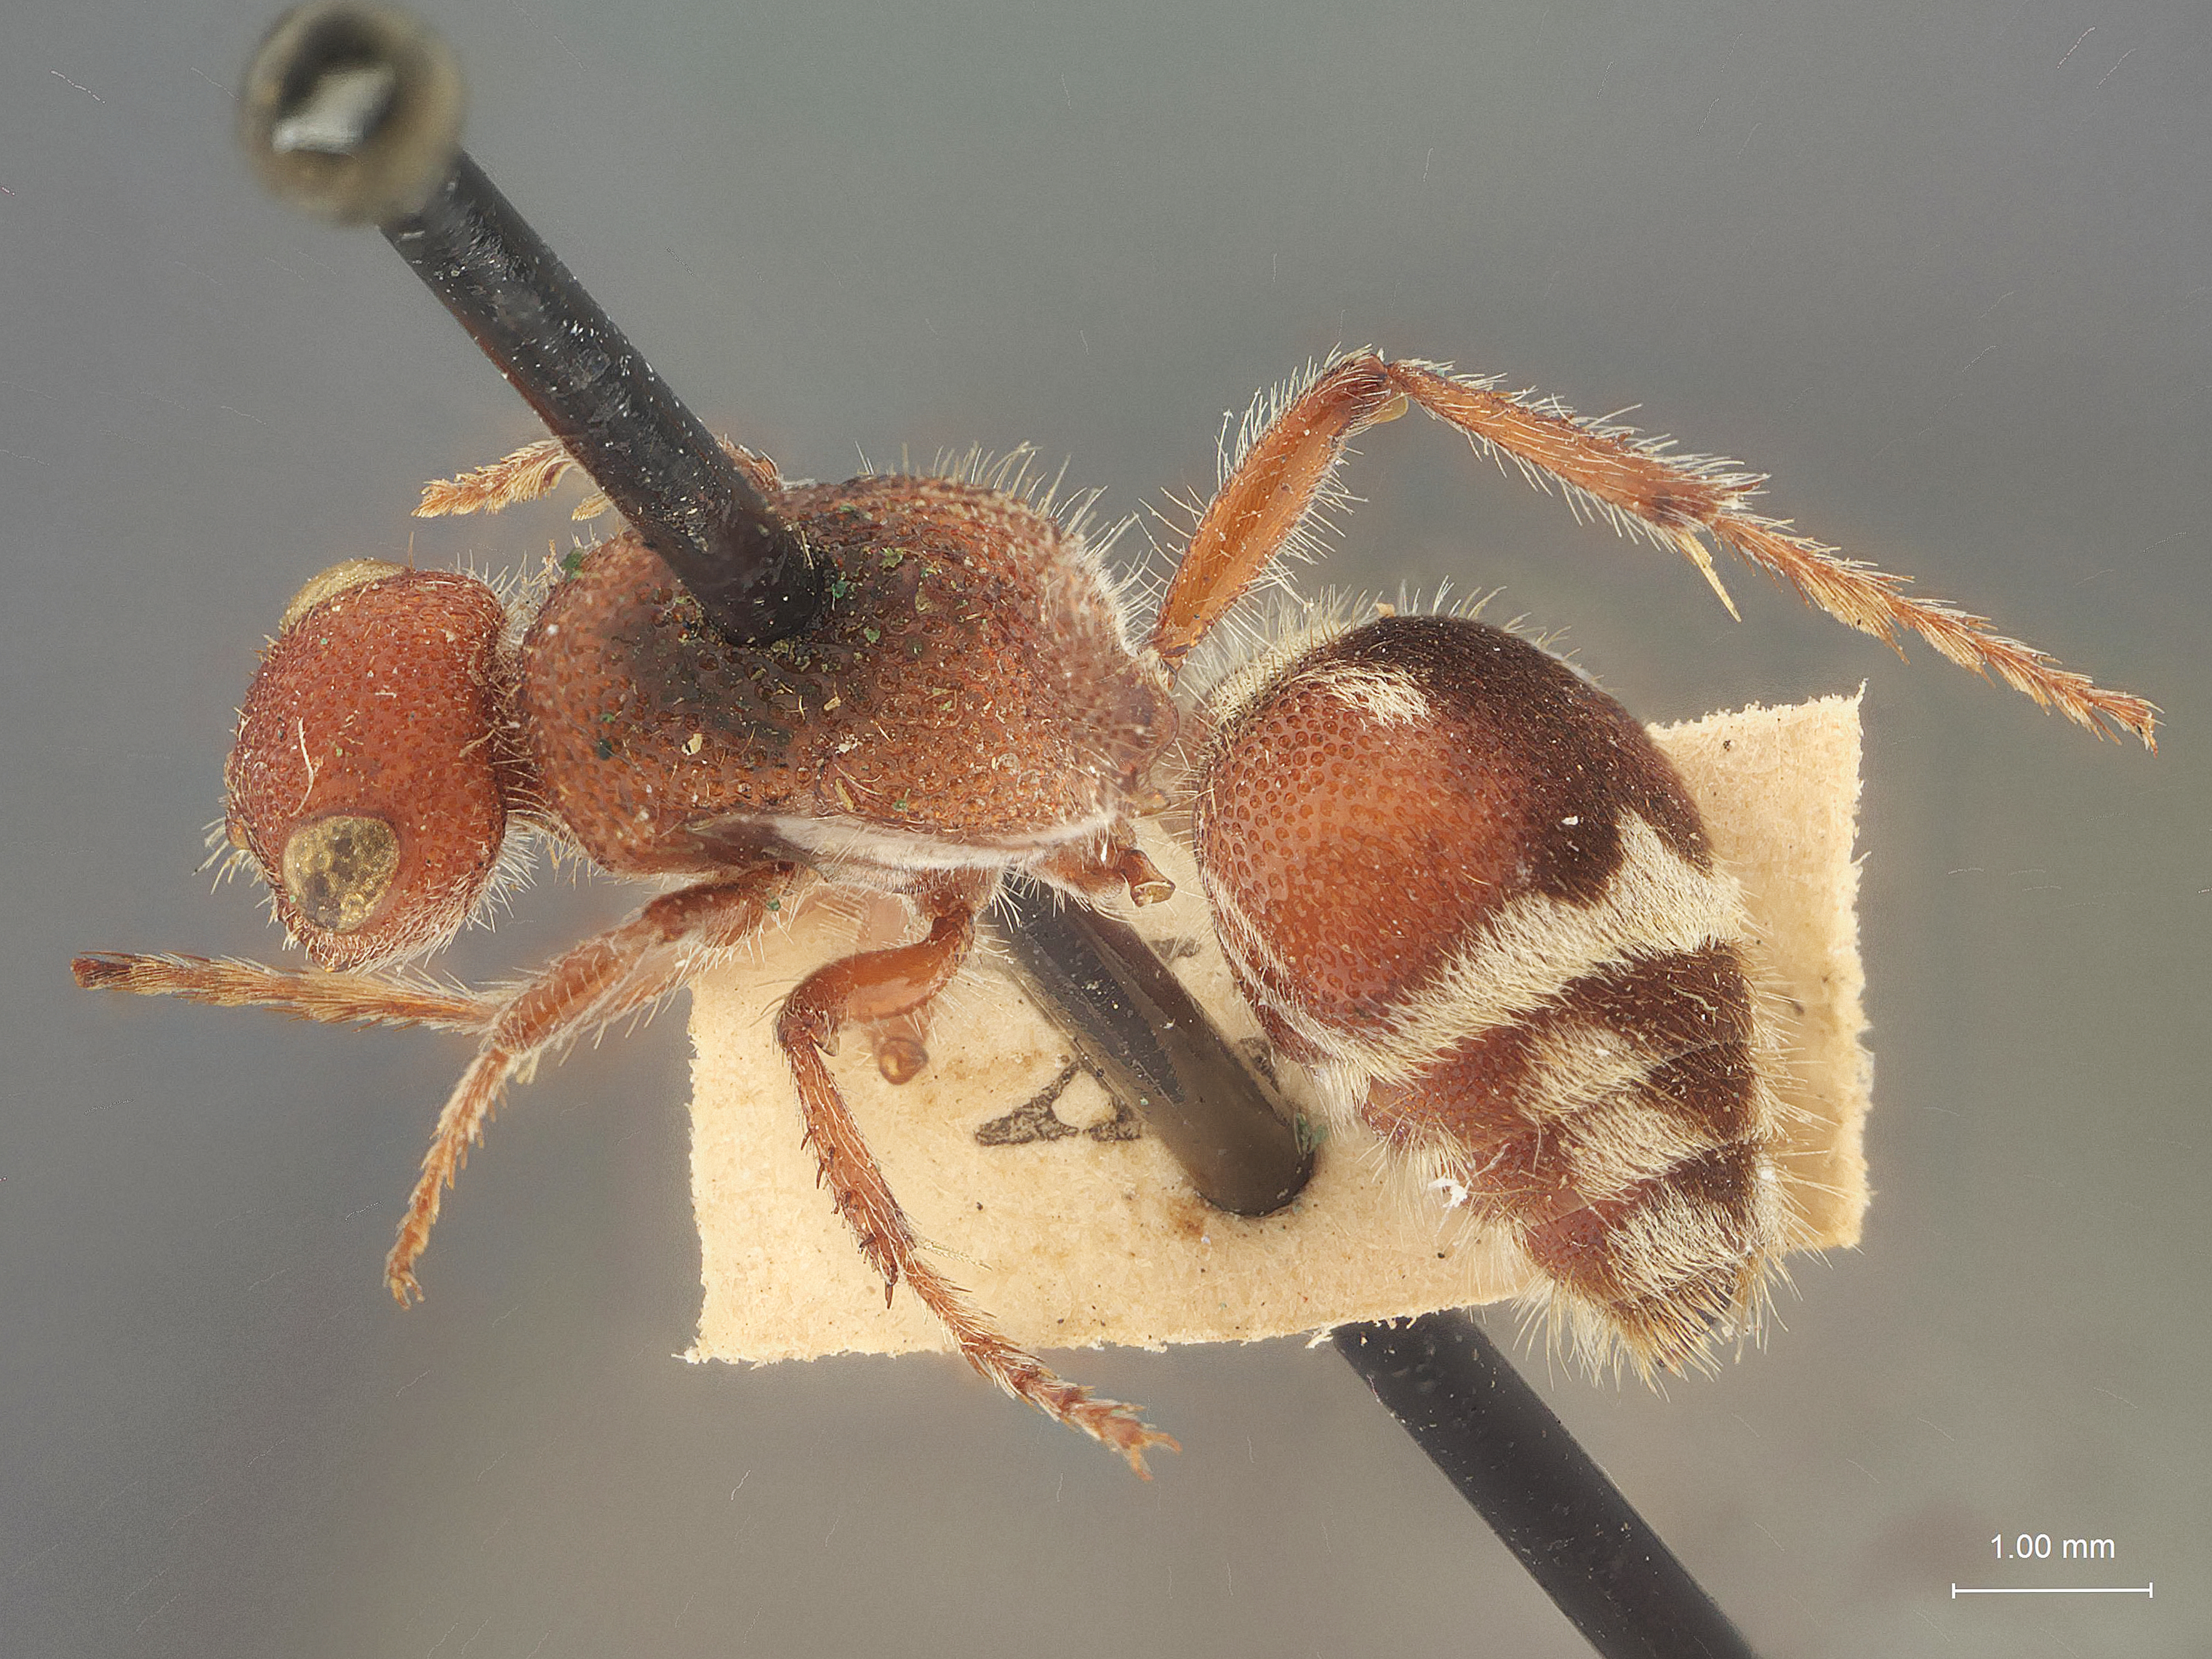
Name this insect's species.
Mutilla ornata
